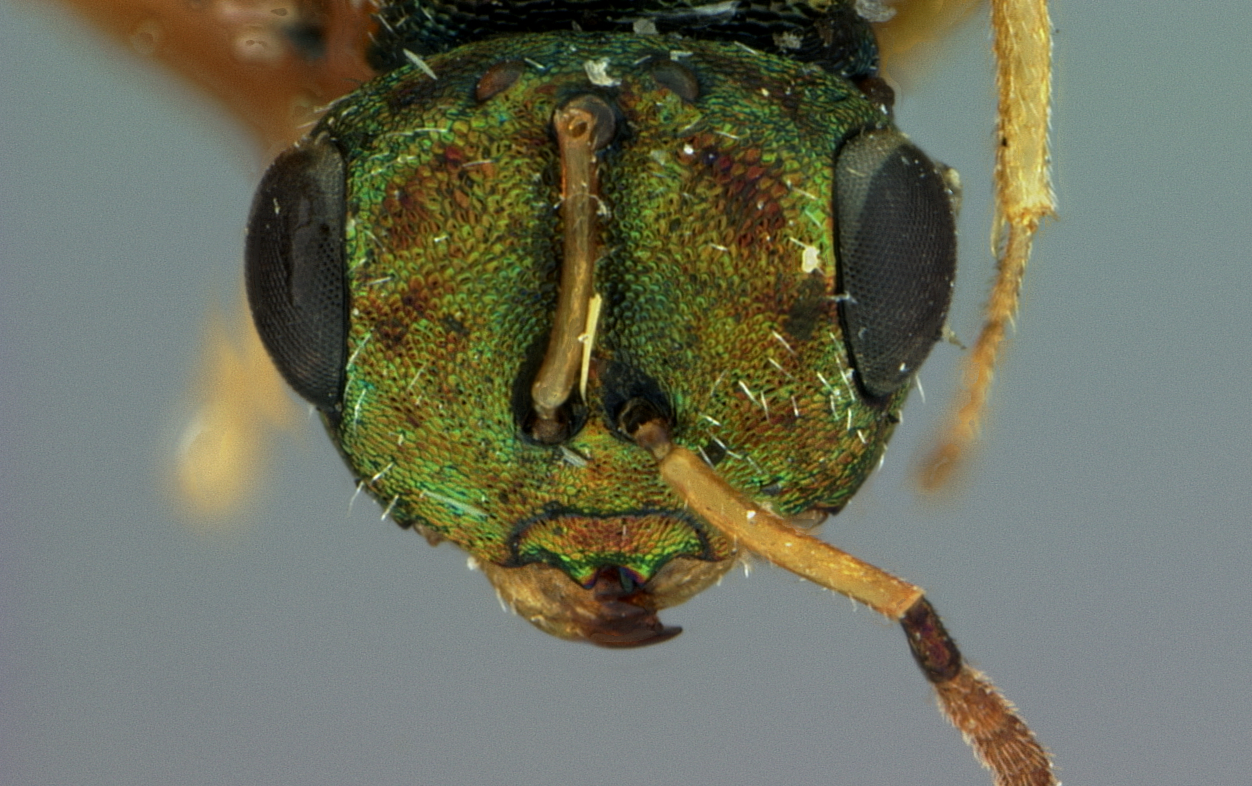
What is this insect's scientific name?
Trigonoderus aegeriae
